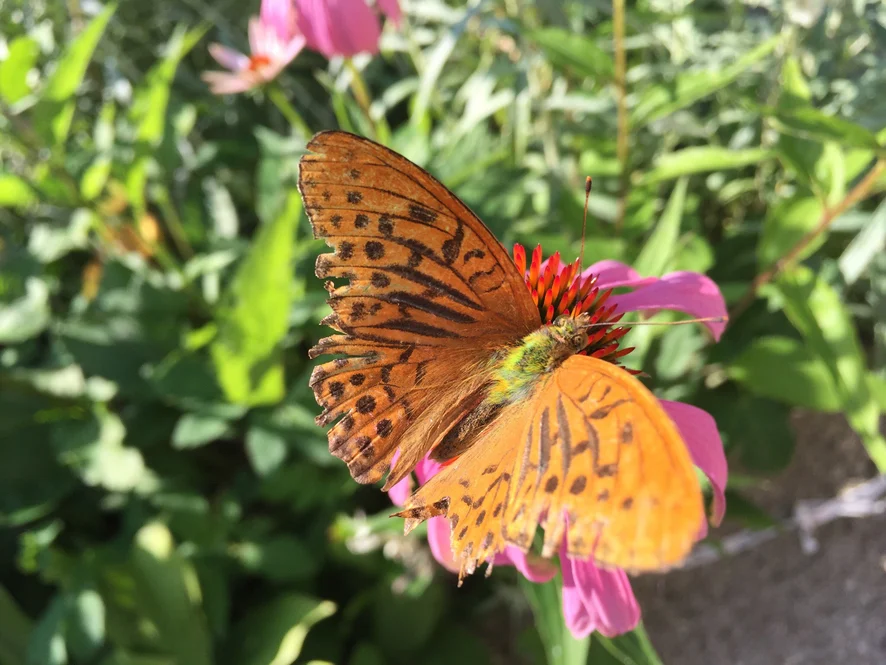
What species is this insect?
Argynnis paphia
